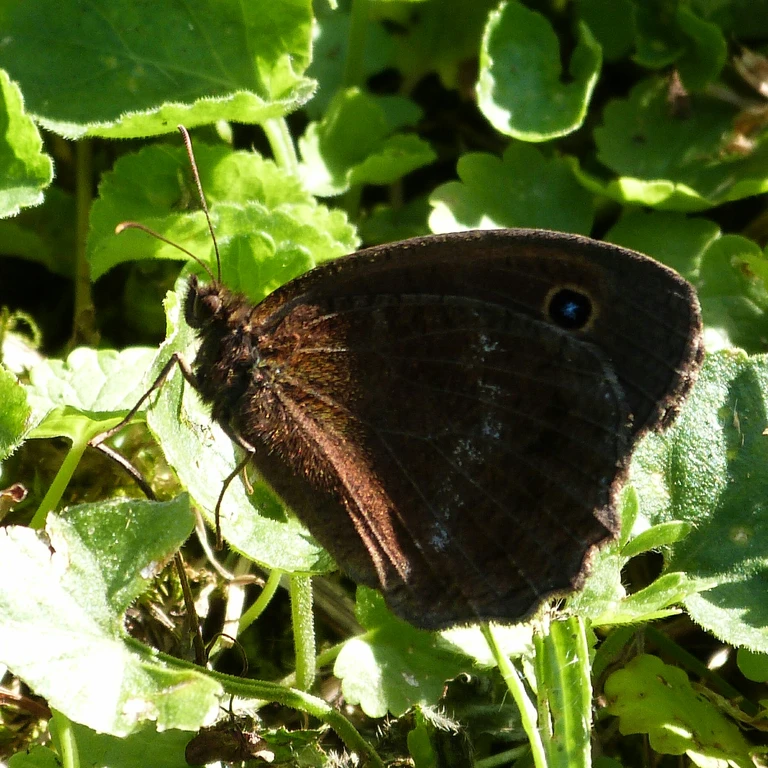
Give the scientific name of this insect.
Minois dryas
